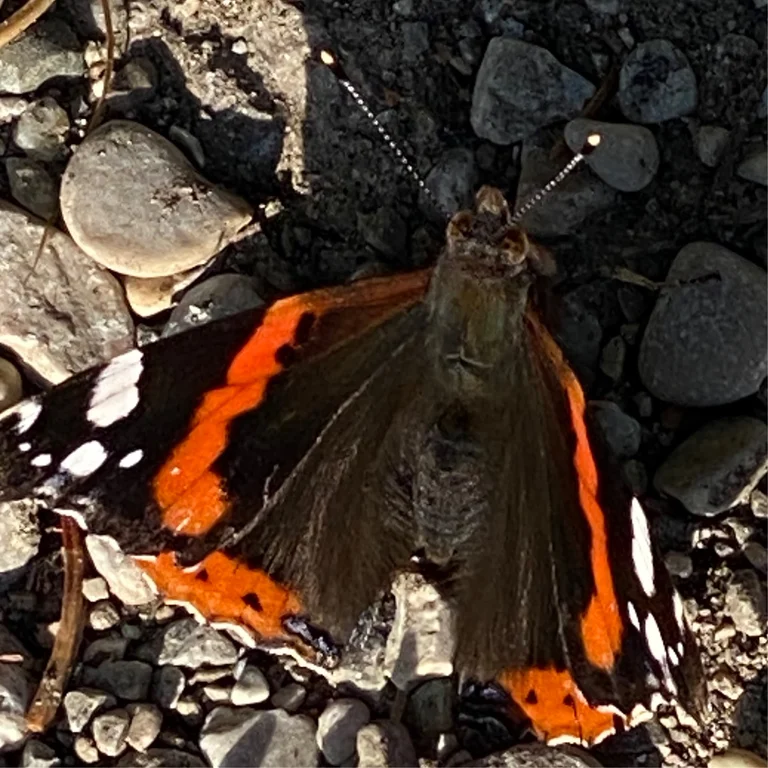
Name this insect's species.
Vanessa atalanta
